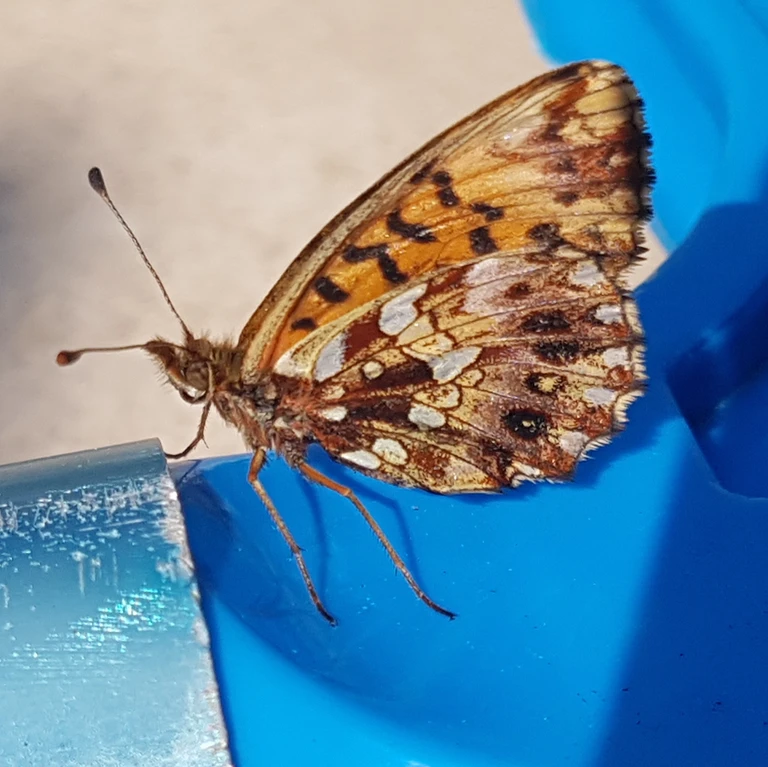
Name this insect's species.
Boloria dia
